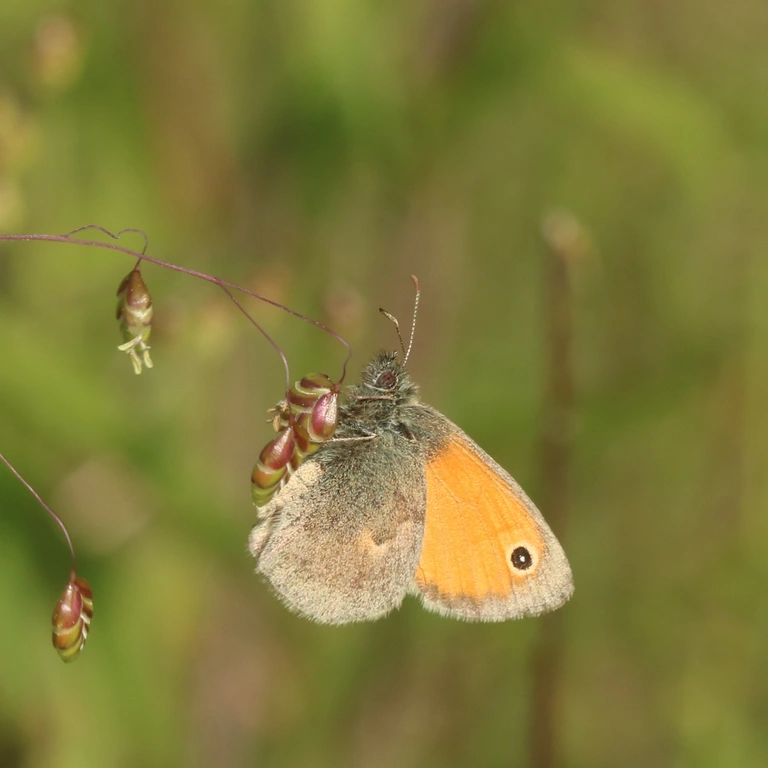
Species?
Coenonympha pamphilus
